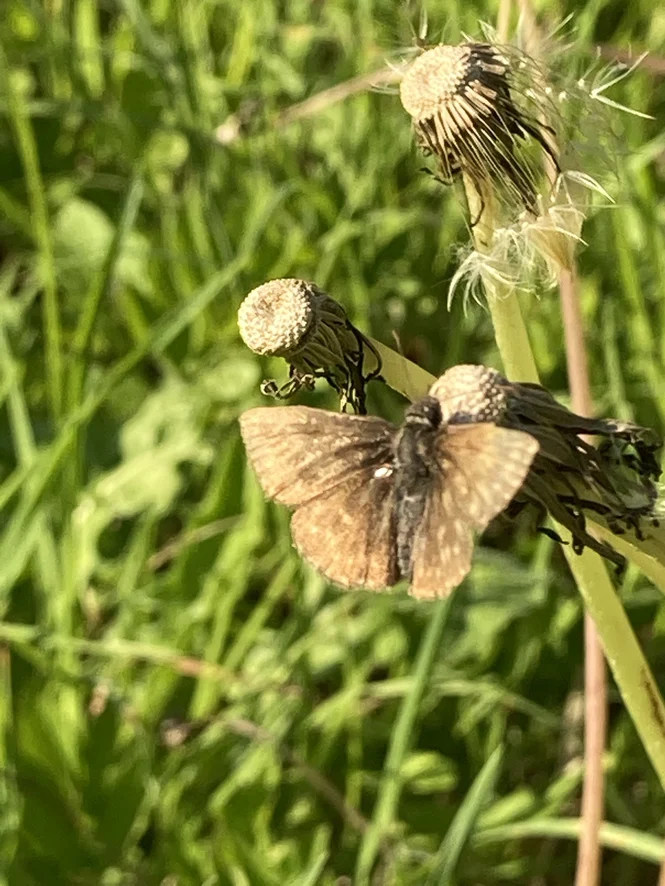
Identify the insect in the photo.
Erynnis tages
